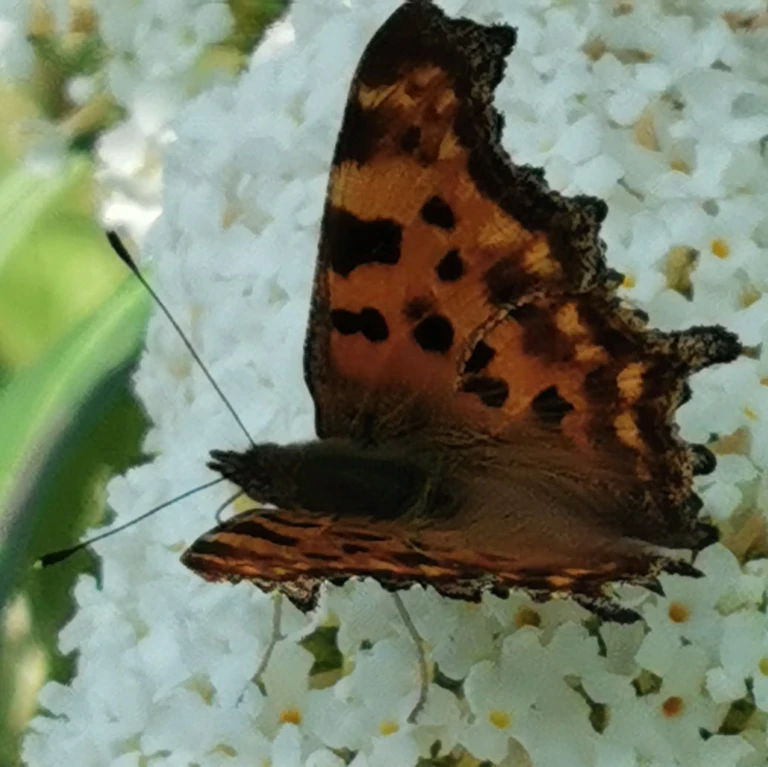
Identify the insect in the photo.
Polygonia c-album
